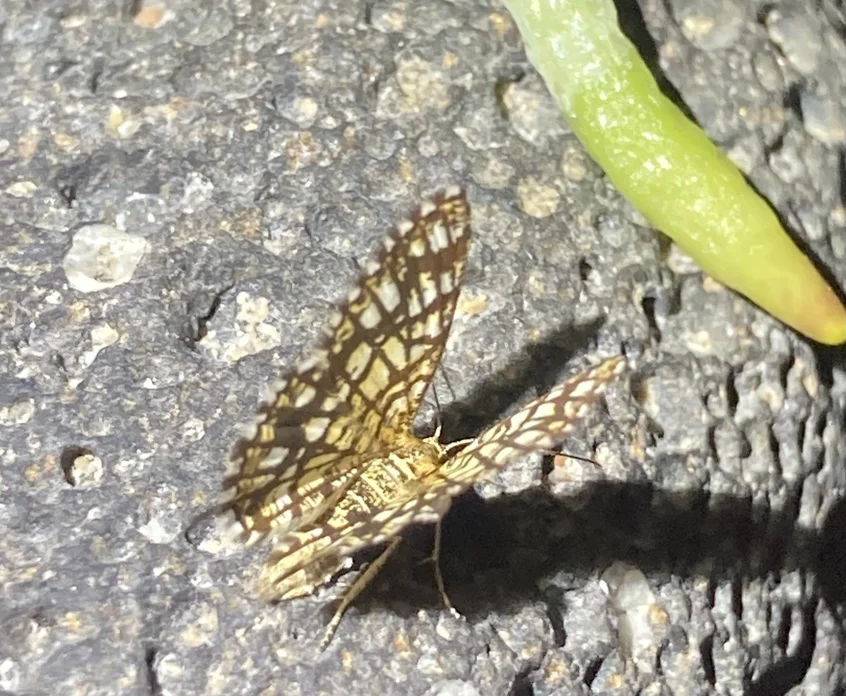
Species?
Chiasmia clathrata
